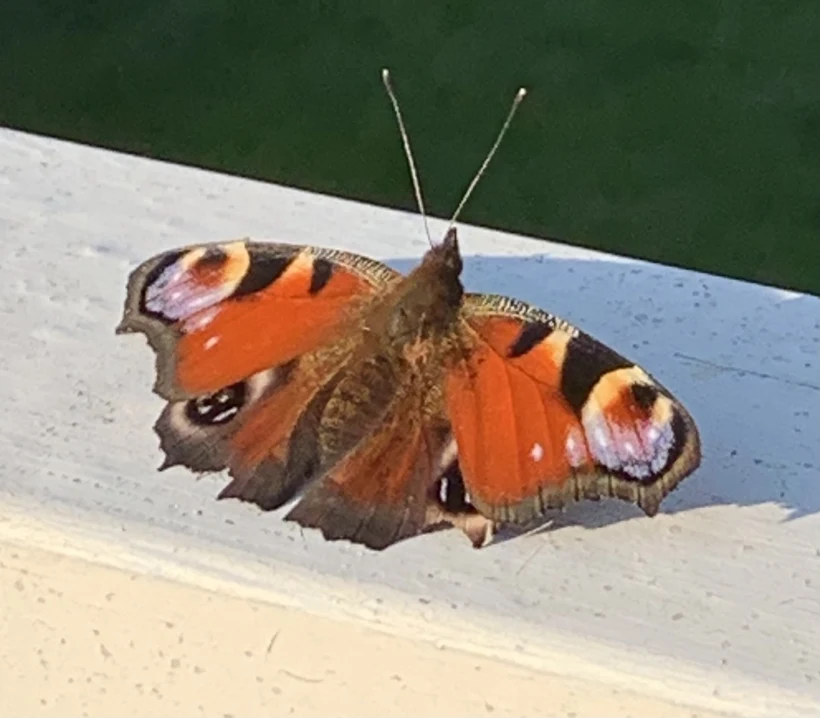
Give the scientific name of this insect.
Aglais io
